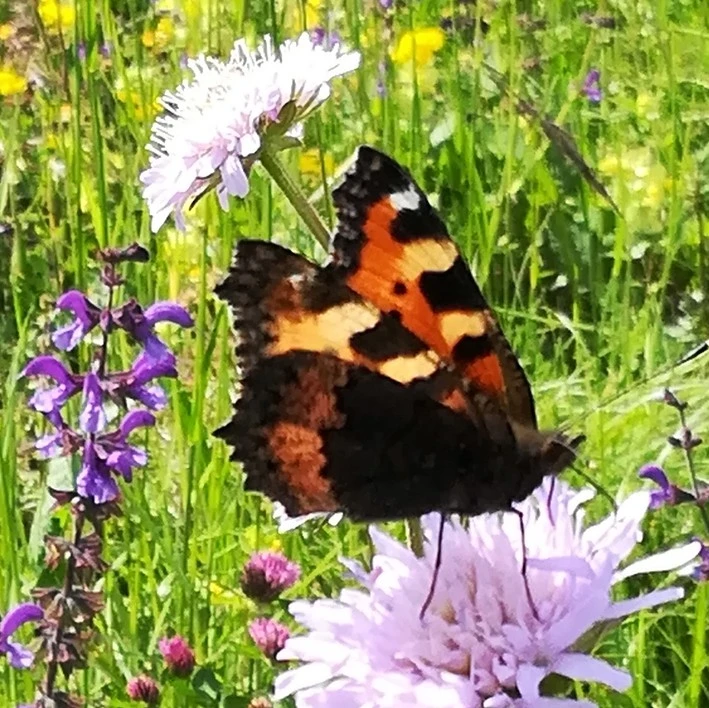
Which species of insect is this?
Aglais urticae
